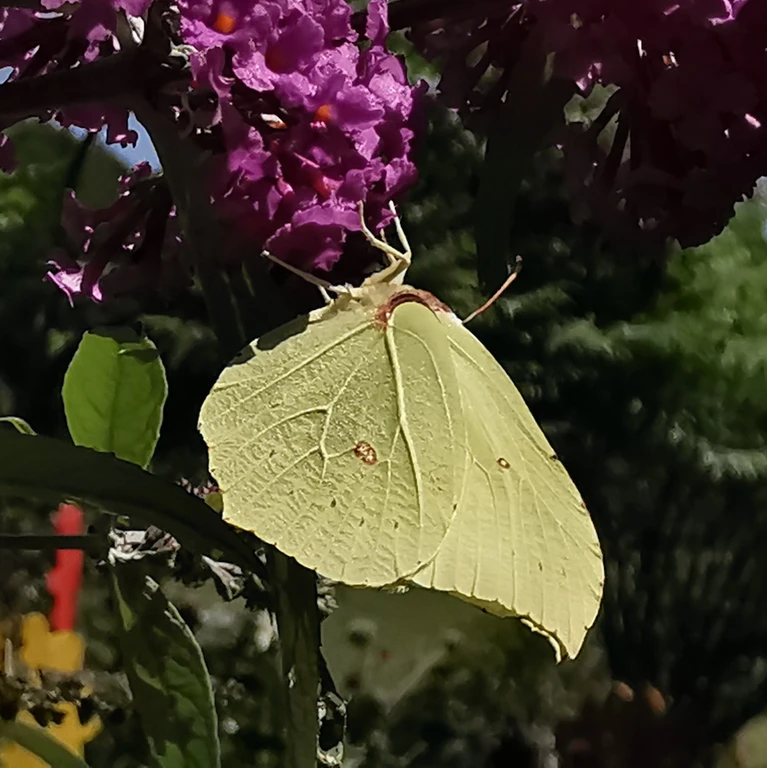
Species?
Gonepteryx rhamni
